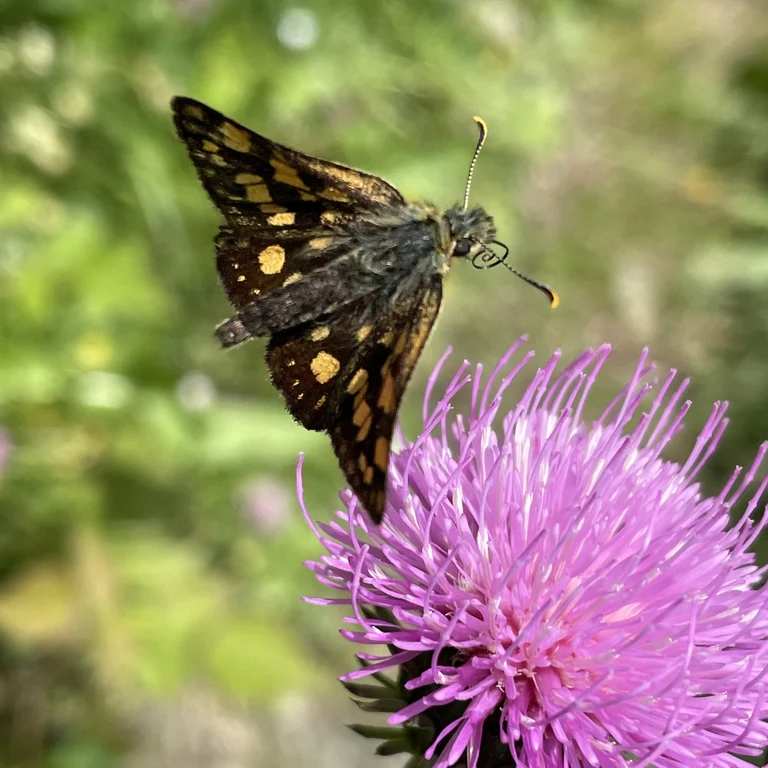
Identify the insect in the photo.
Carterocephalus palaemon
